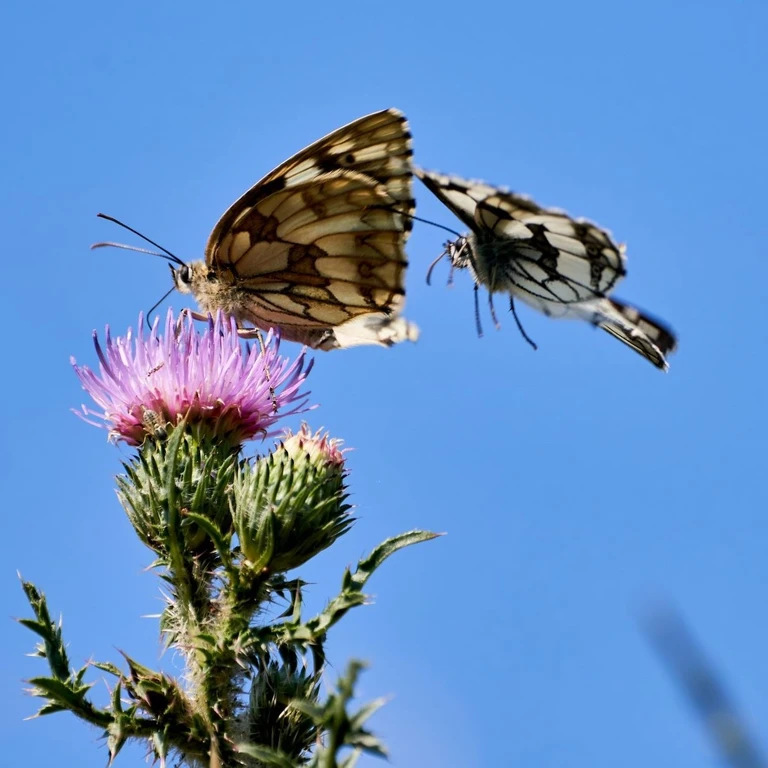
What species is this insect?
Melanargia galathea
